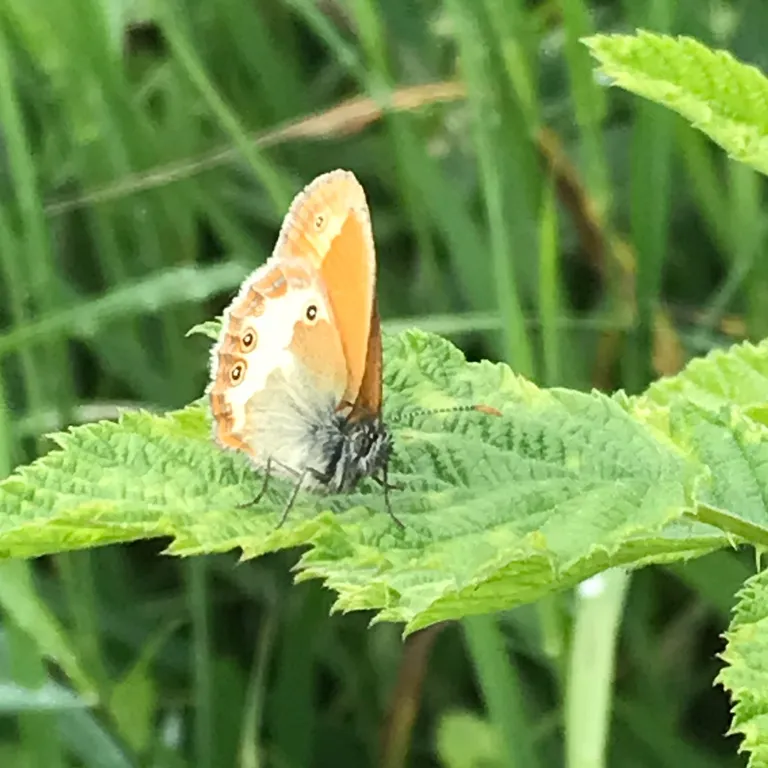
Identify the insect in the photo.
Coenonympha arcania
